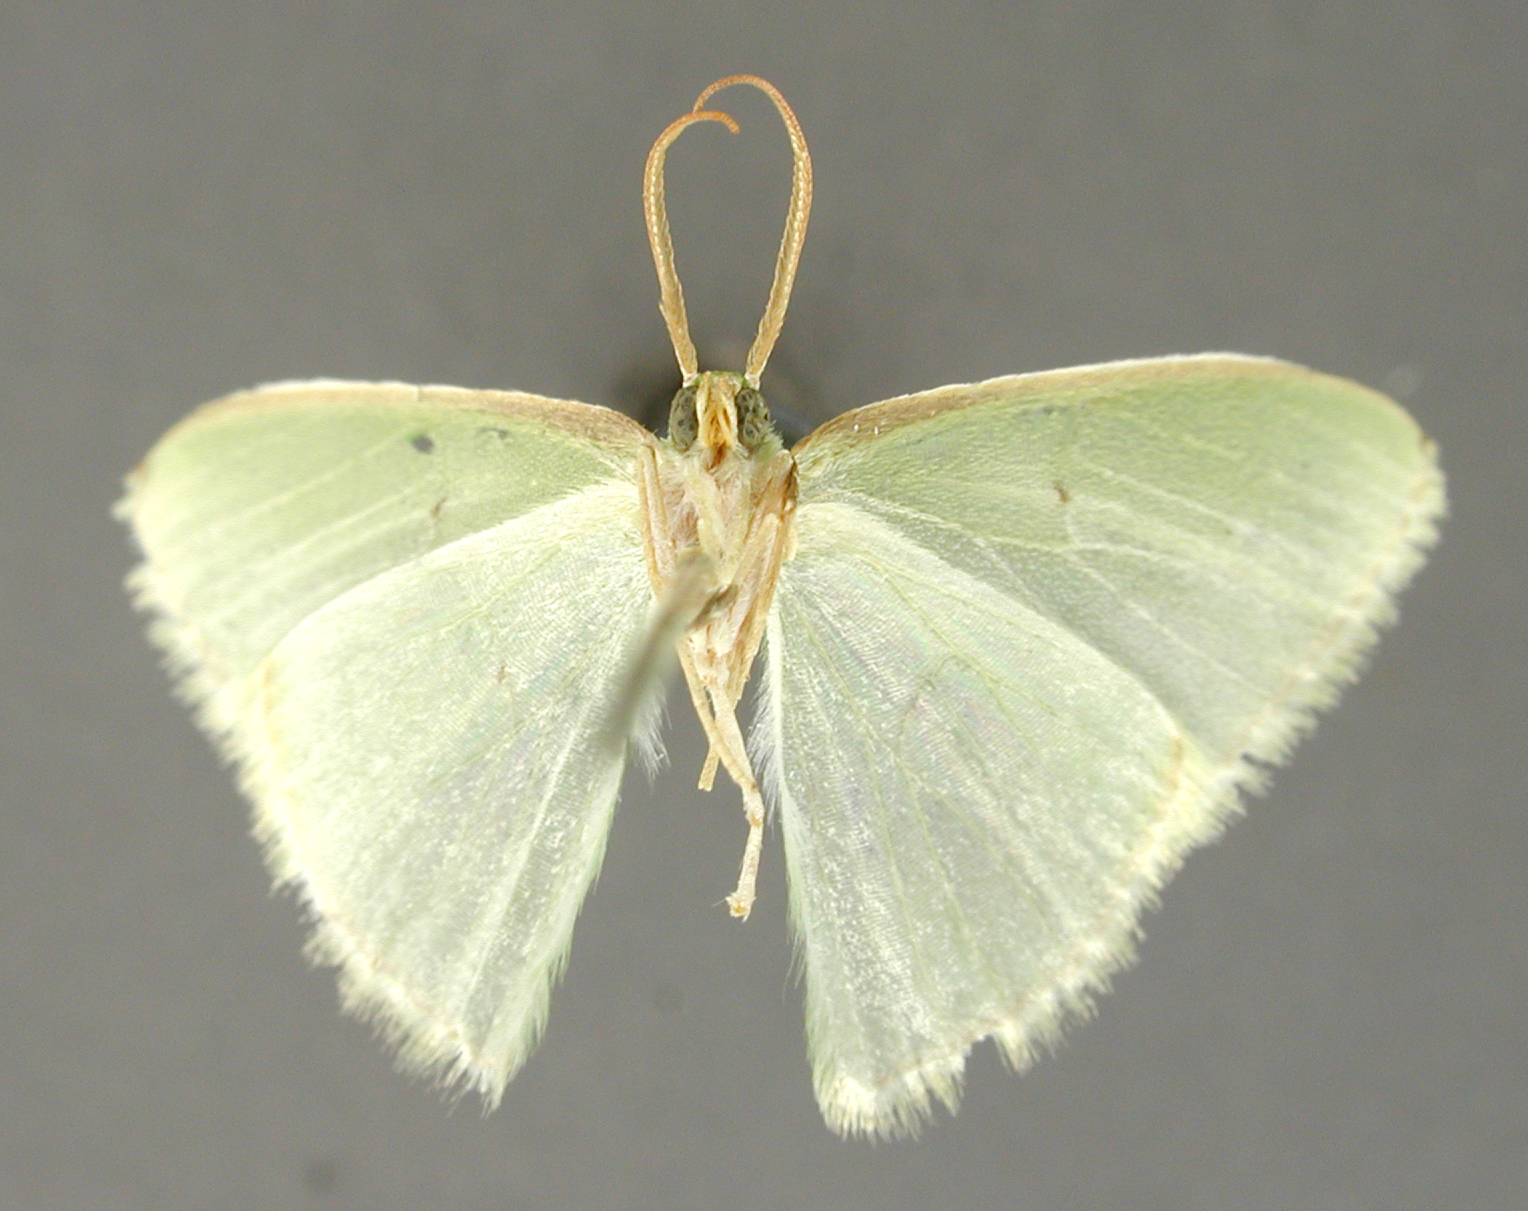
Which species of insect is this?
Geometra diarita
